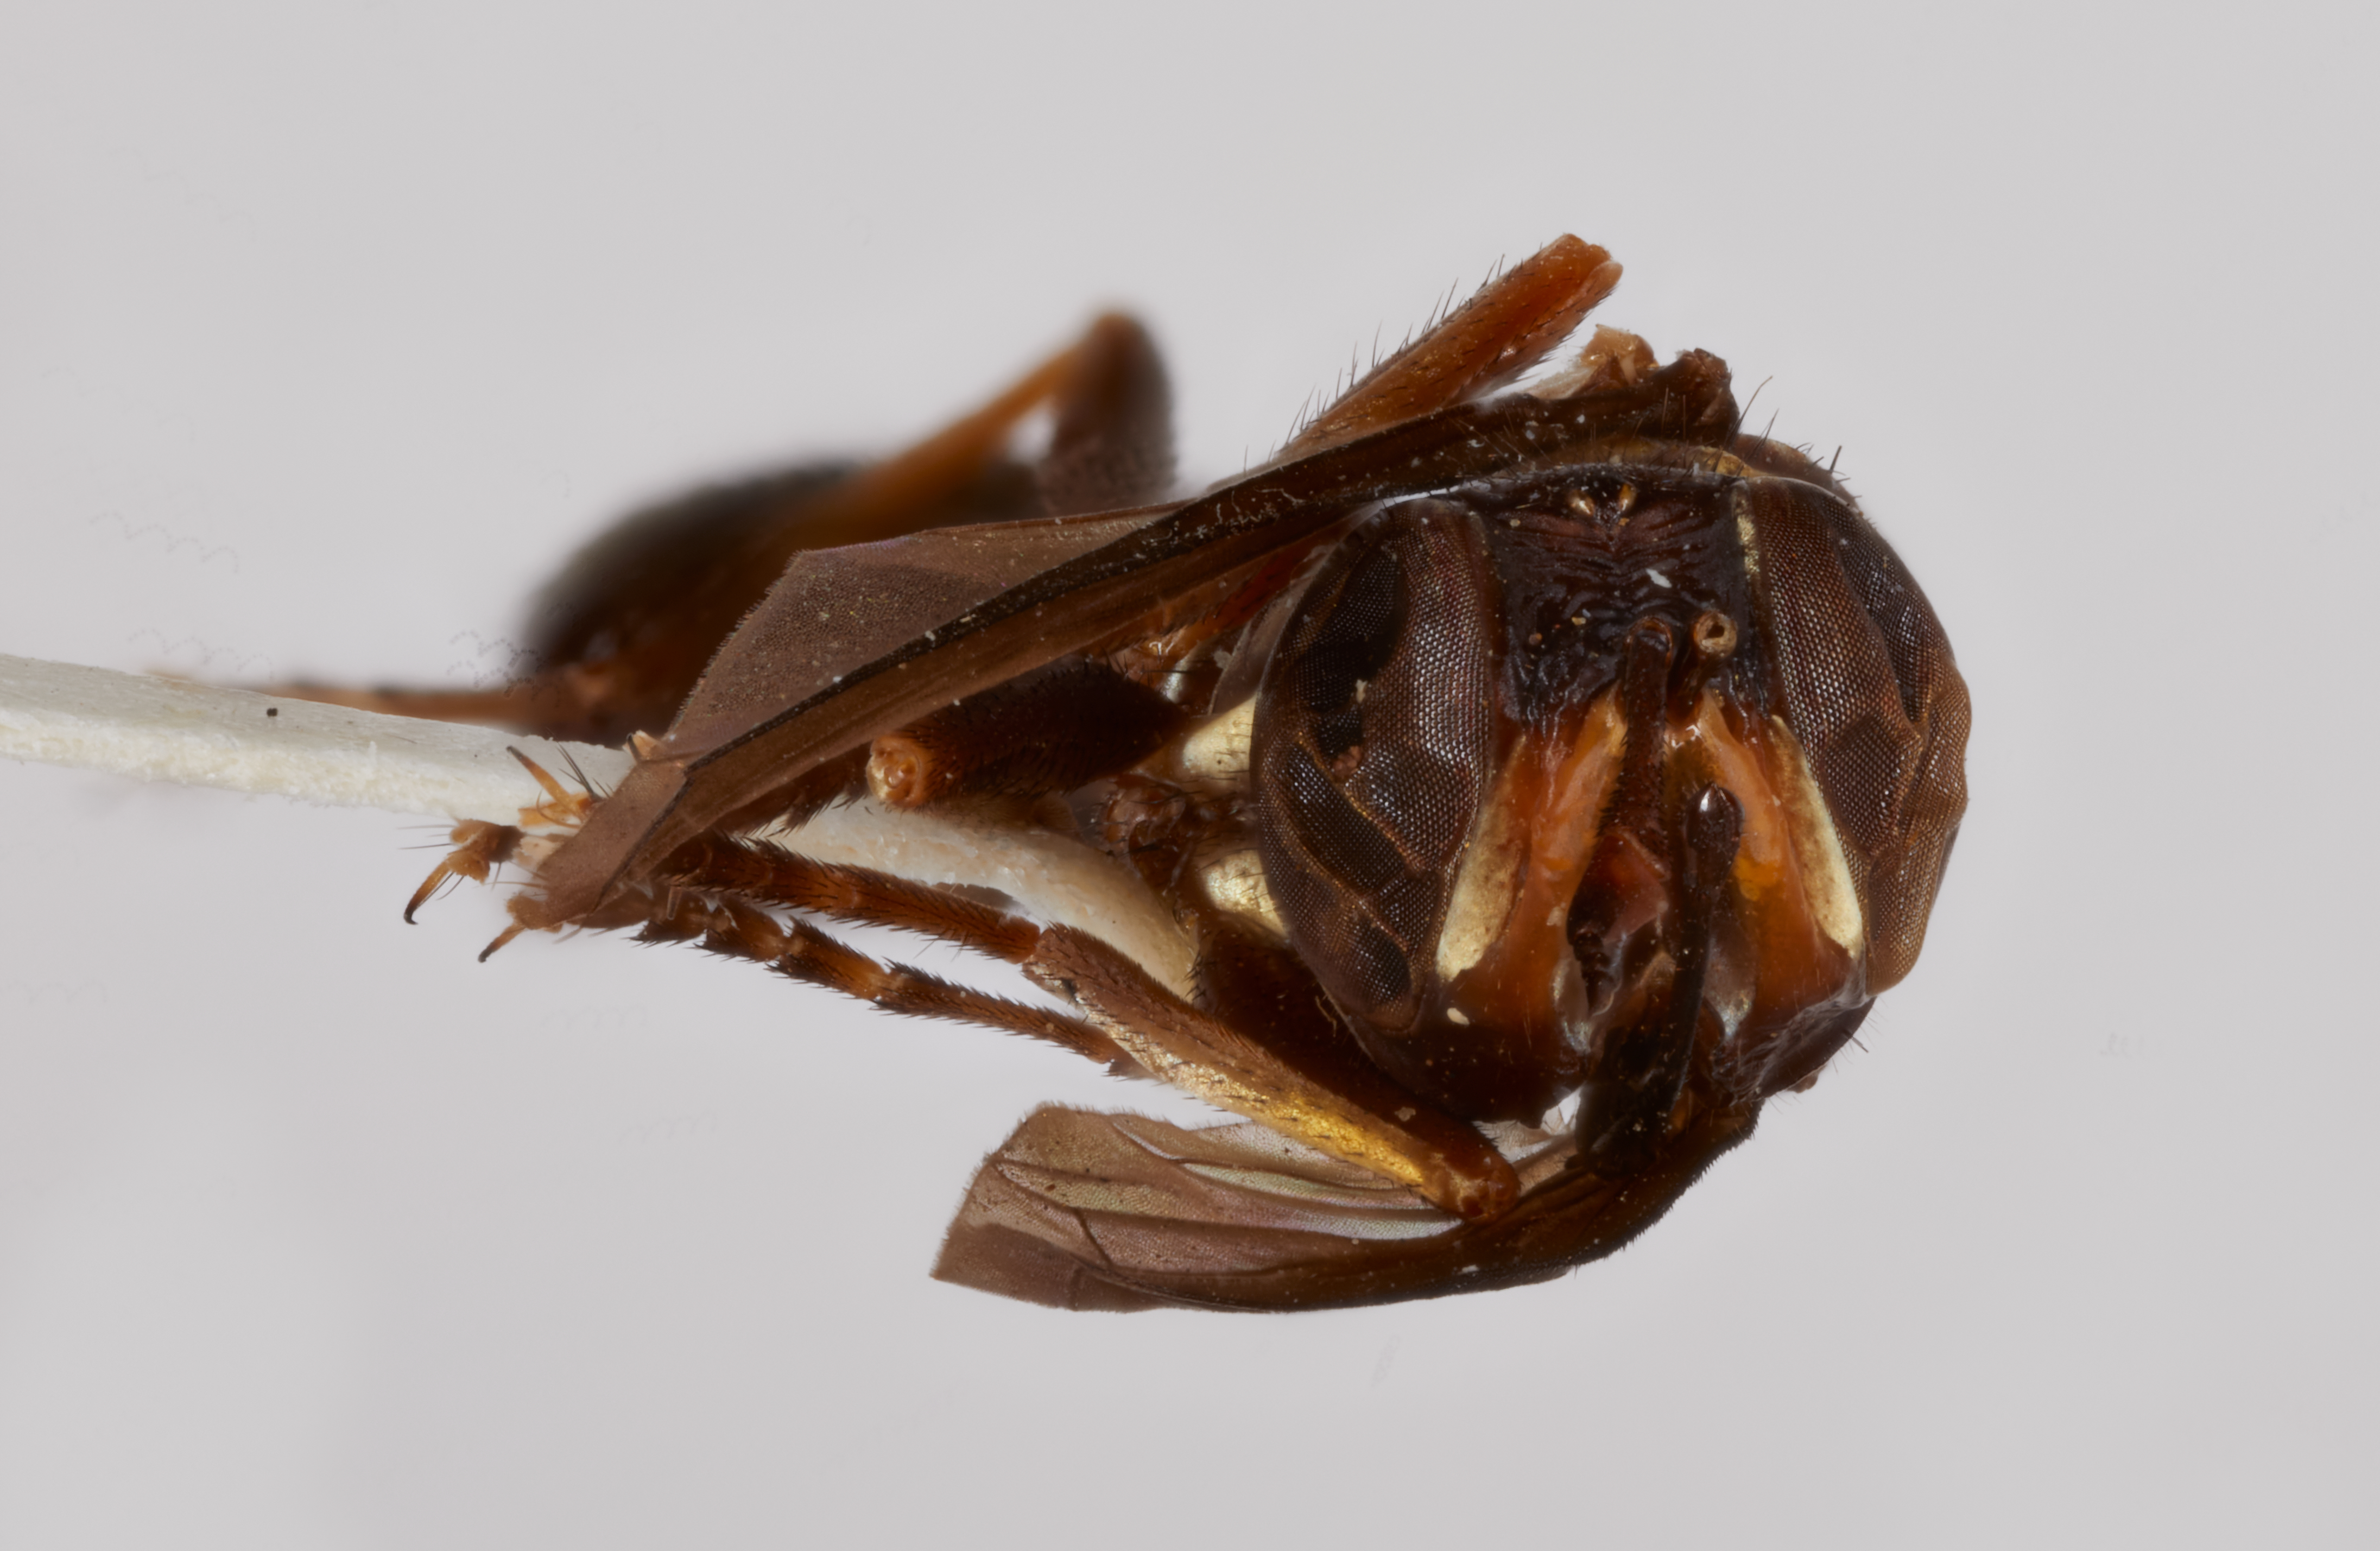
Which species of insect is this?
Australaloconops similis
